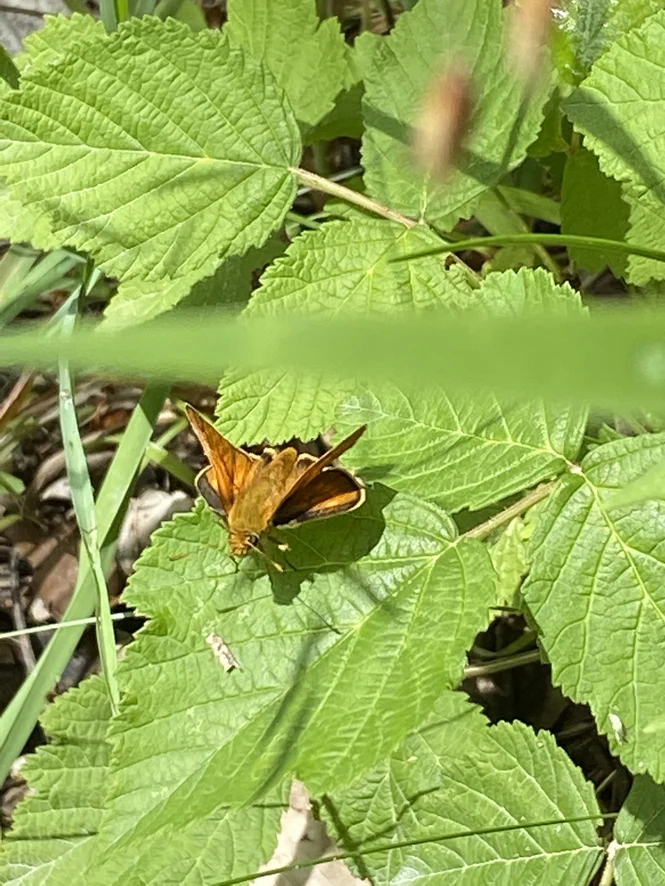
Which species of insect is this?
Ochlodes sylvanus (also Ochlodes venata)
